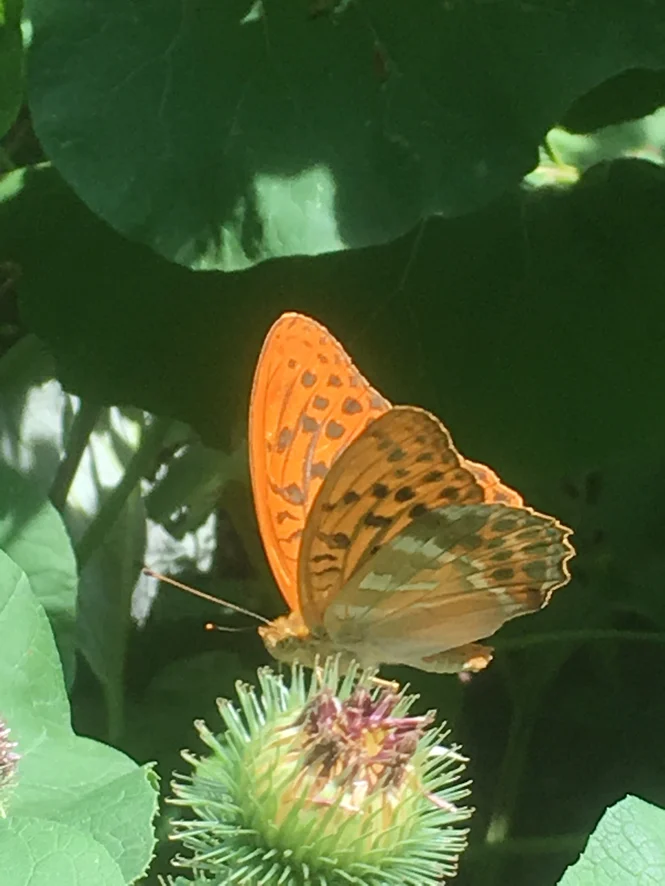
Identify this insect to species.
Argynnis paphia
